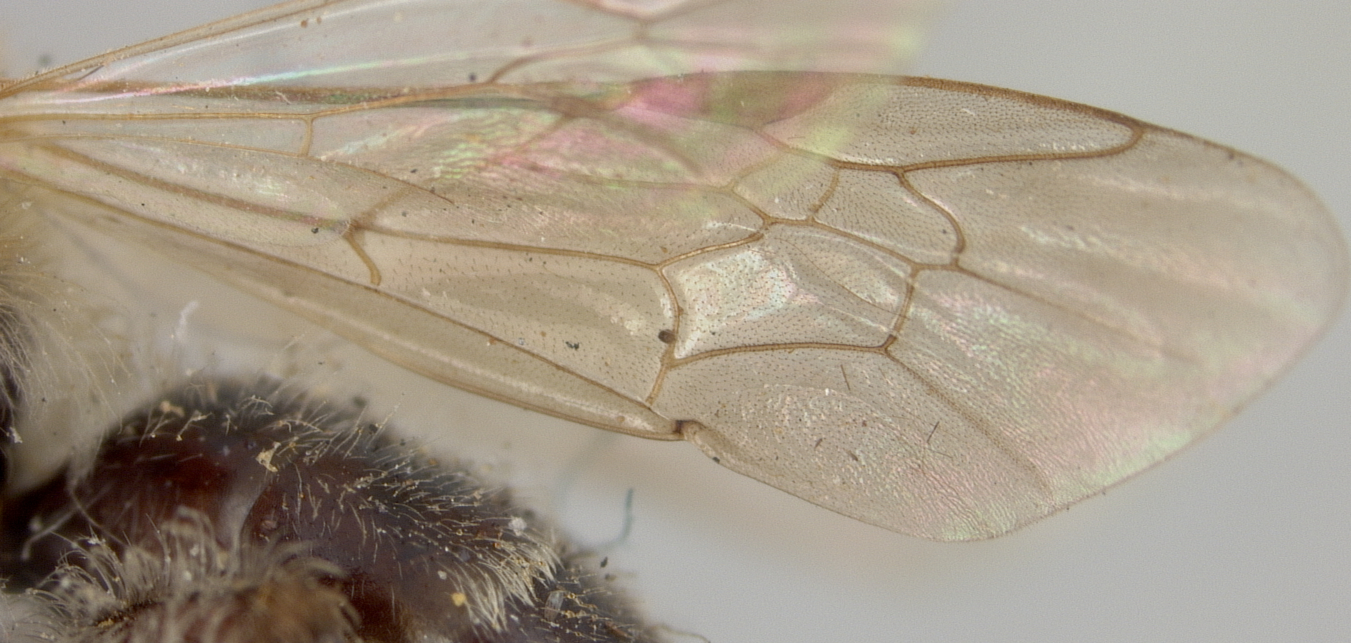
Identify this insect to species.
Andrena macgillivrayi
